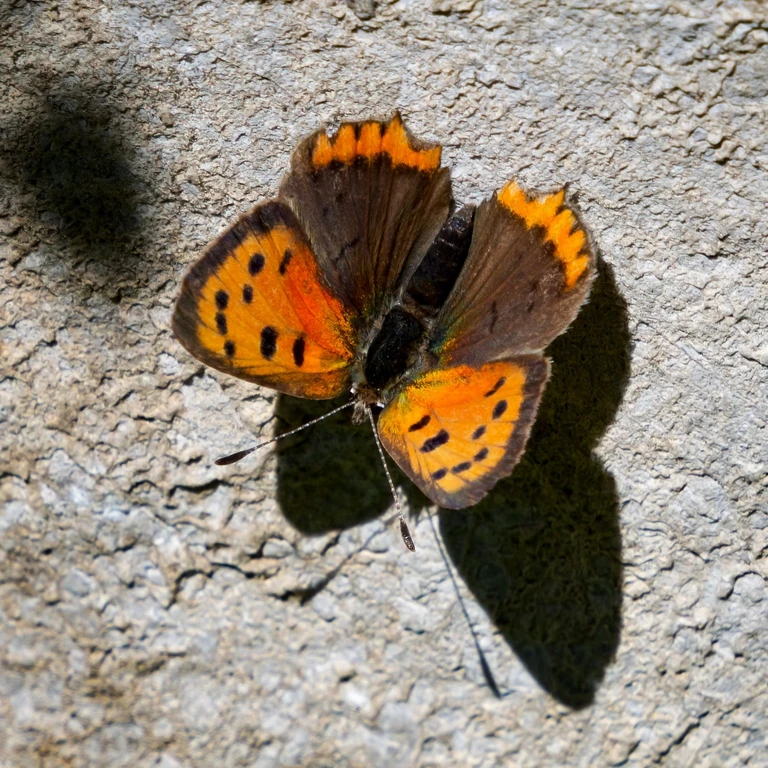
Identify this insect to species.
Lycaena phlaeas
